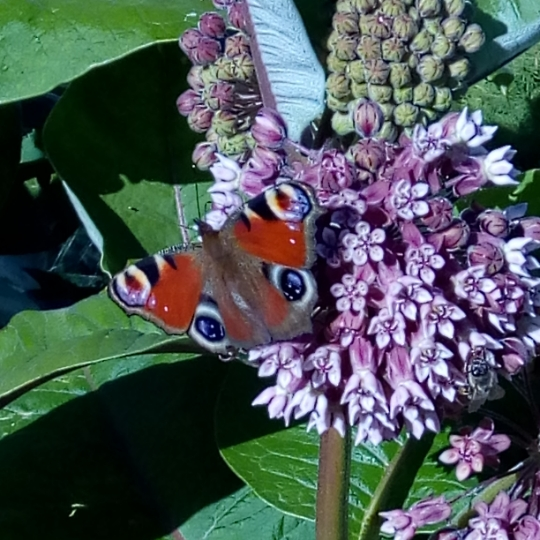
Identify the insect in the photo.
Aglais io
